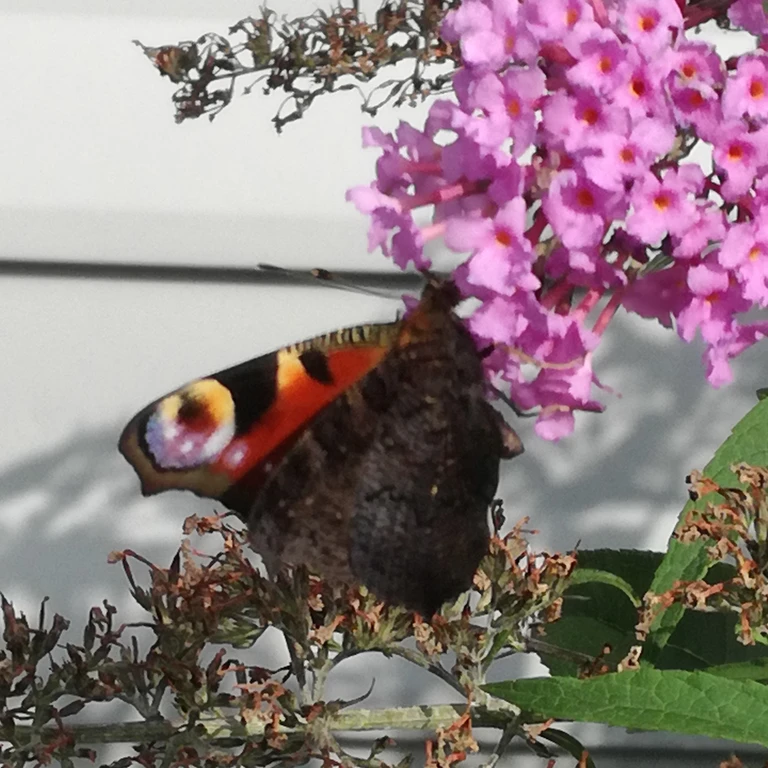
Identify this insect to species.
Aglais io
